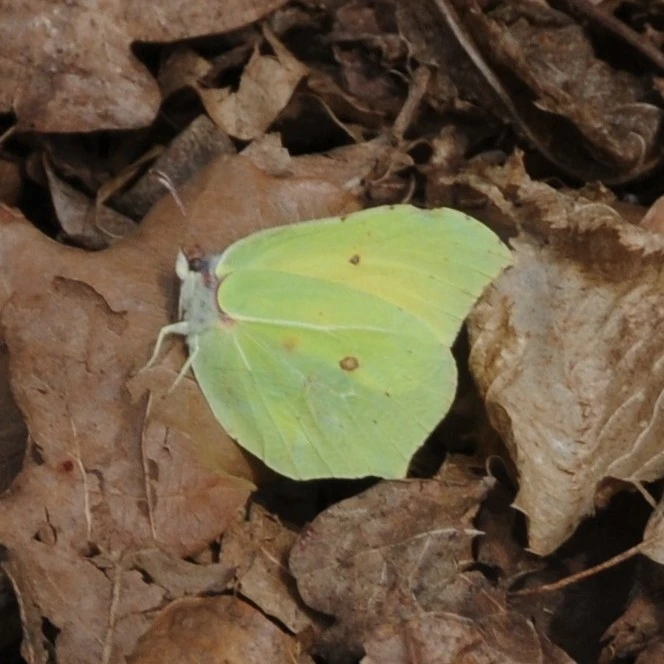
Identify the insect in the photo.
Gonepteryx rhamni
